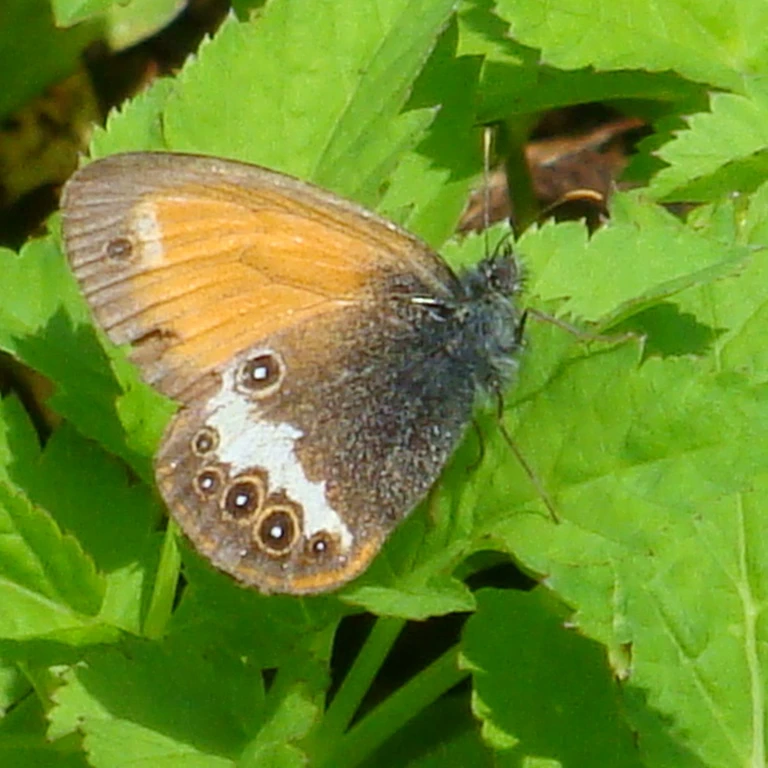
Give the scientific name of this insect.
Coenonympha arcania
